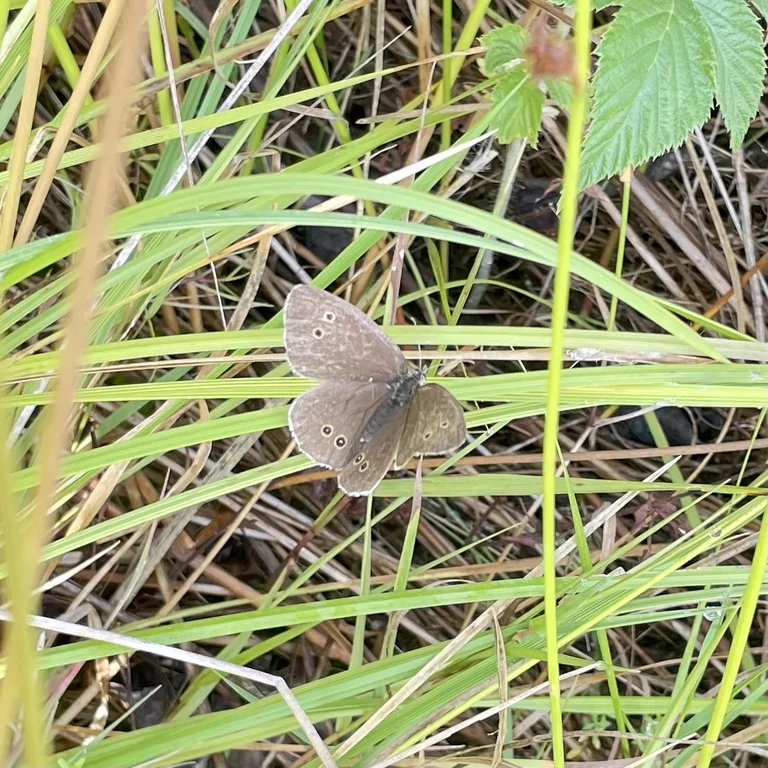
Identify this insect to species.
Aphantopus hyperantus
